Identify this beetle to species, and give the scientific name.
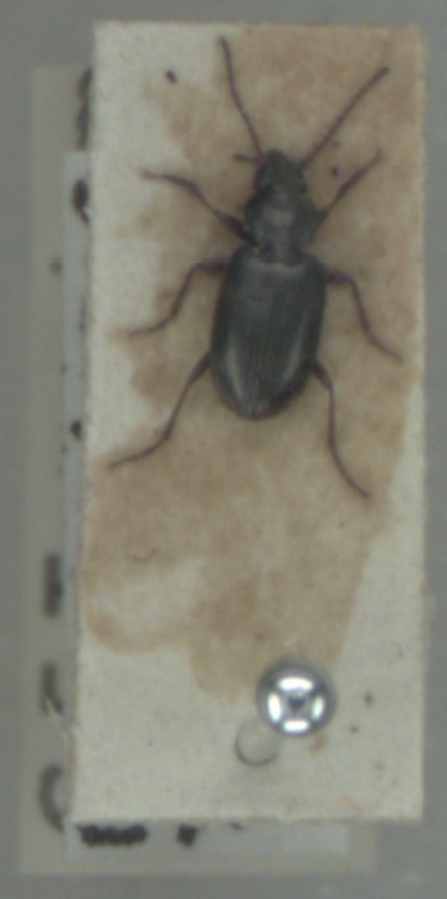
Bembidion varium
